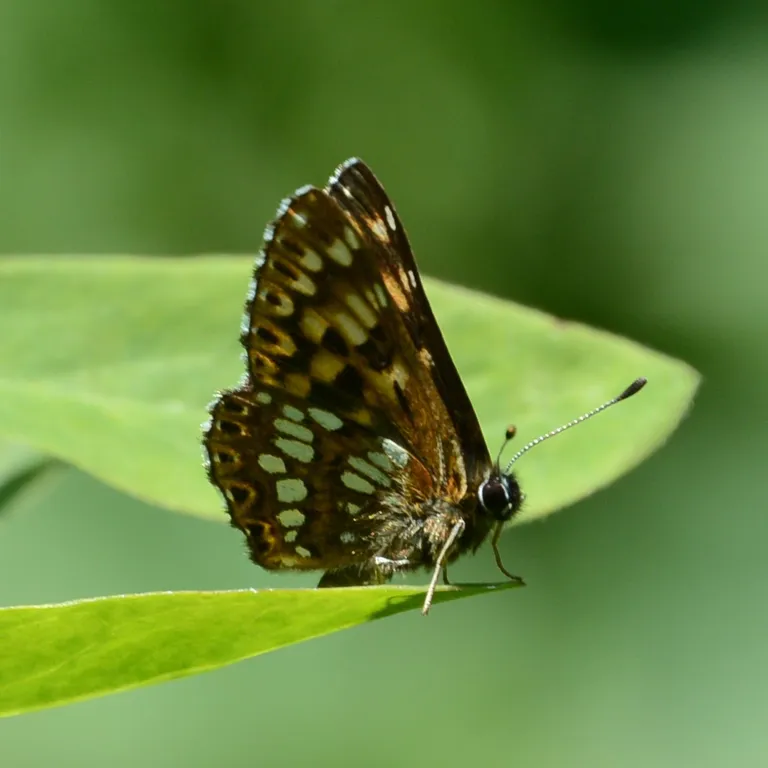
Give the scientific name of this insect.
Hamearis lucina
